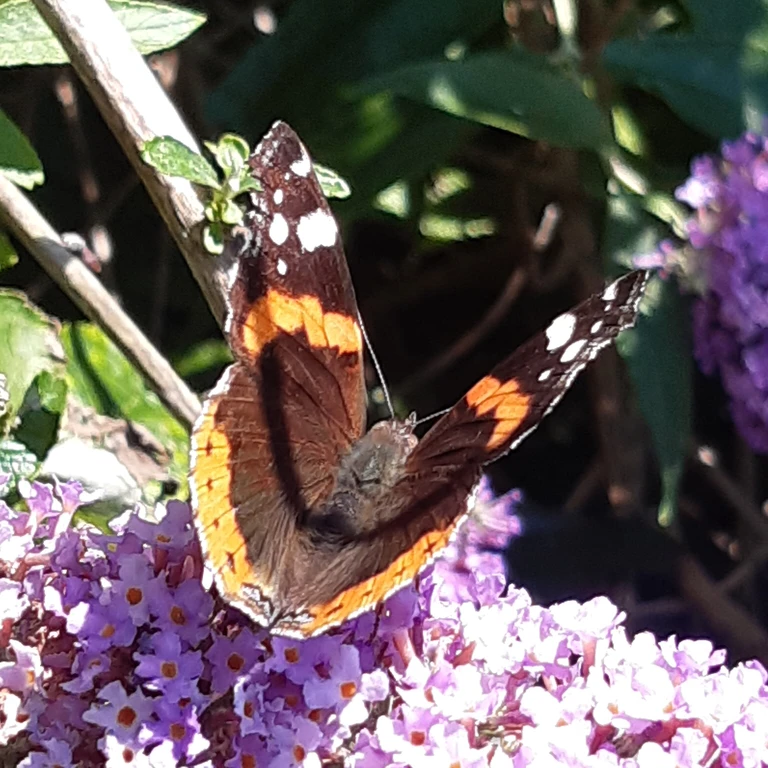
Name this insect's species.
Vanessa atalanta
